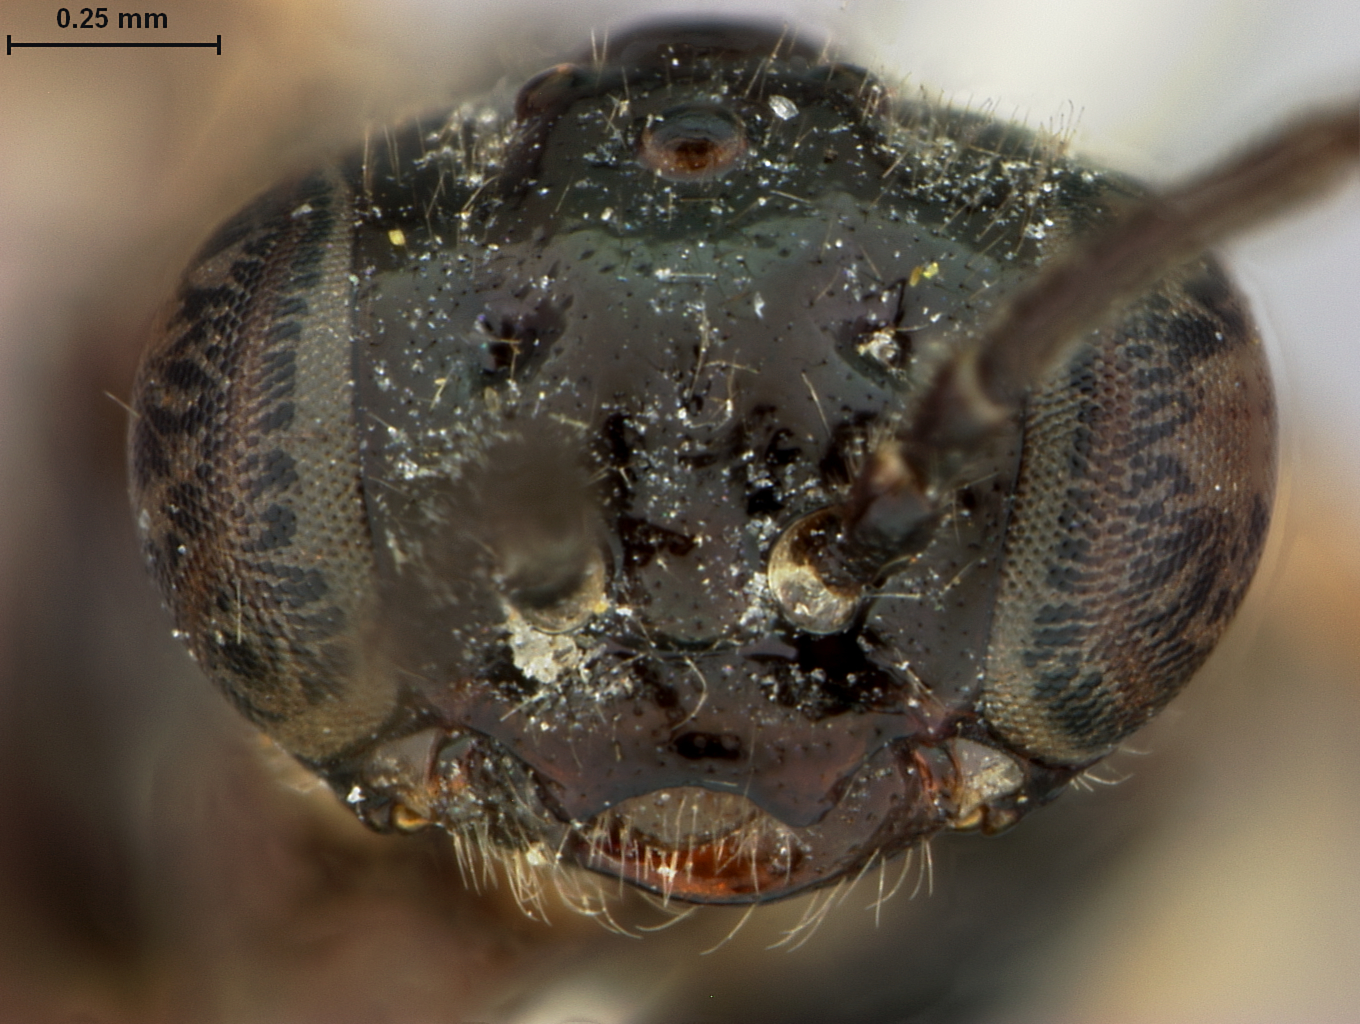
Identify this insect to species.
Monostegia quercuscoccineae
